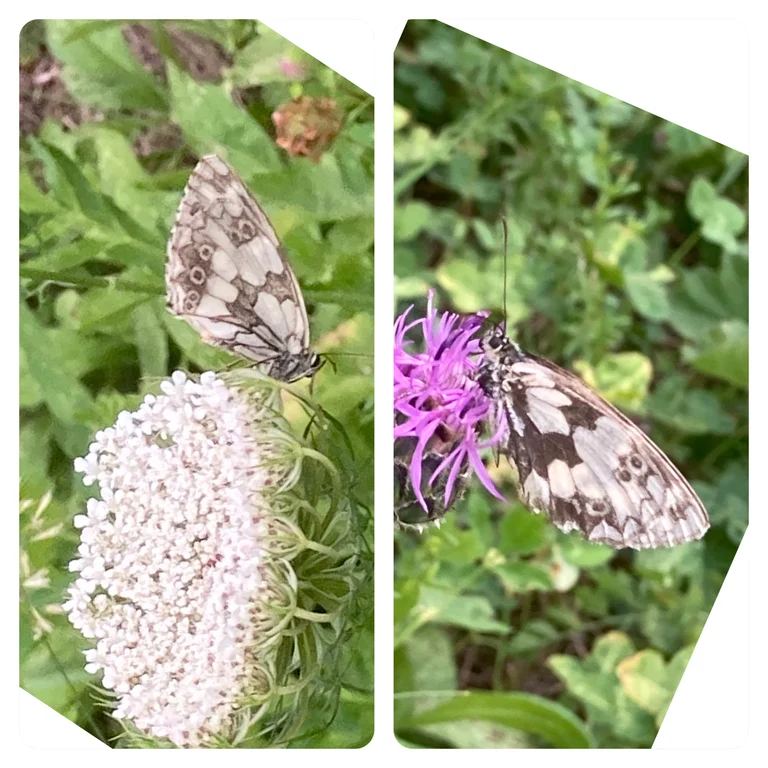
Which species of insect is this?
Melanargia galathea
